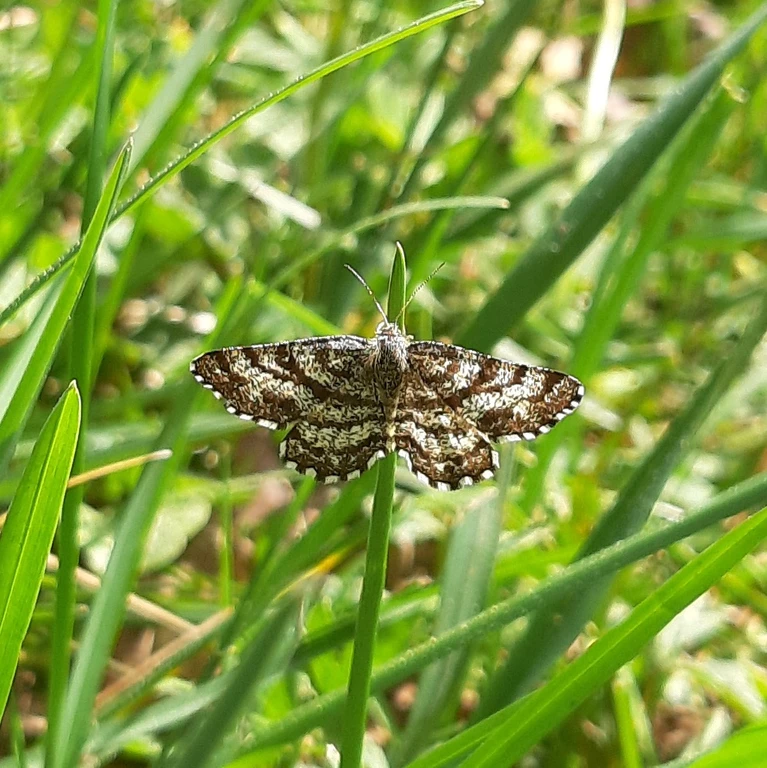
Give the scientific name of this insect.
Ematurga atomaria
